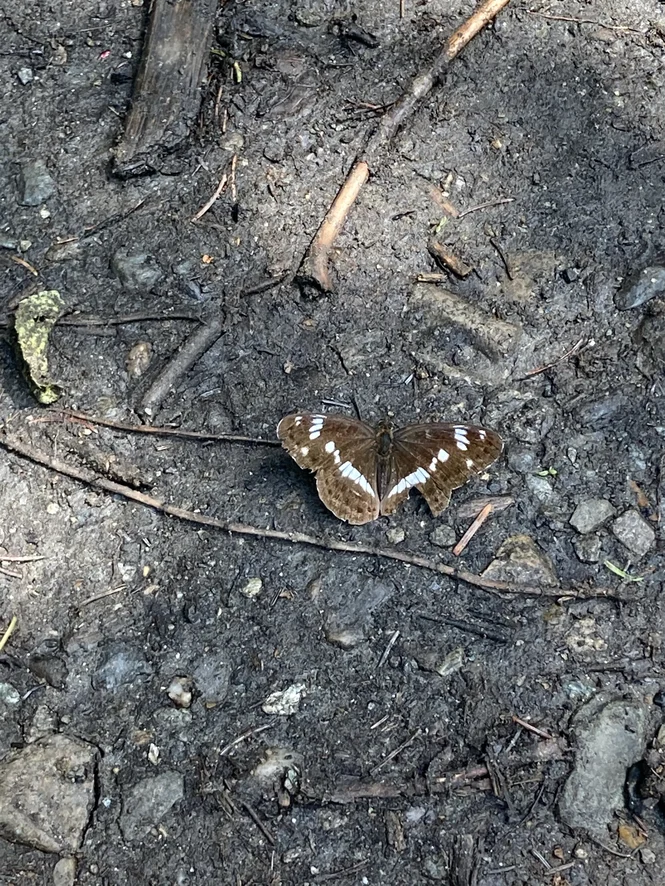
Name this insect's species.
Limenitis camilla (also Ladoga camilla)
